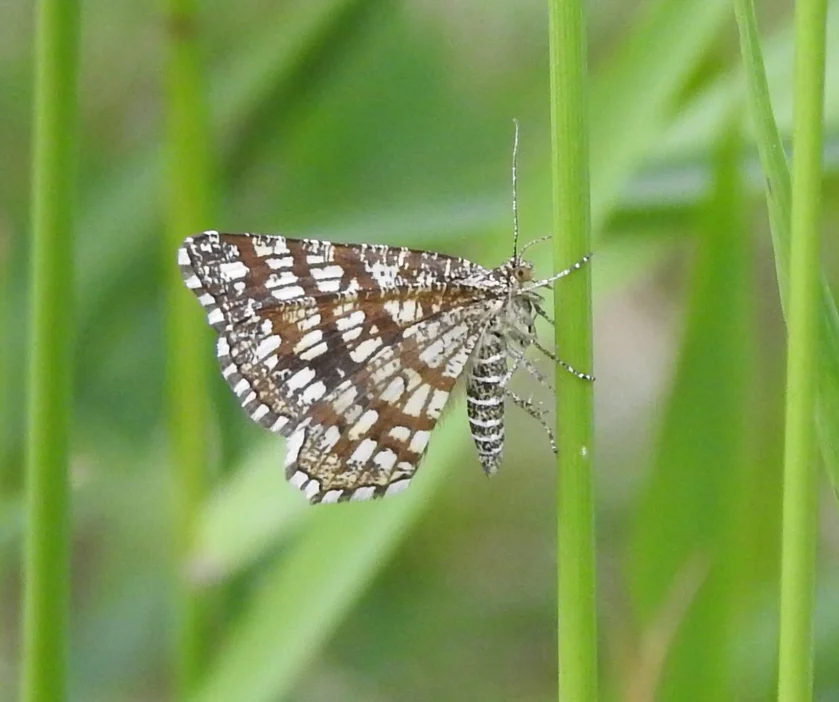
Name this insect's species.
Chiasmia clathrata
